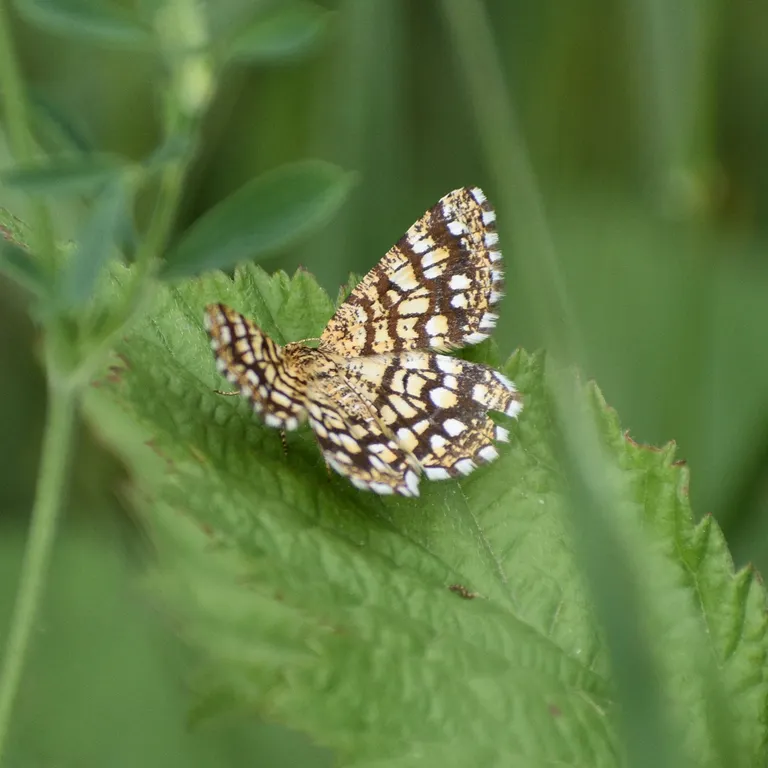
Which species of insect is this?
Chiasmia clathrata
